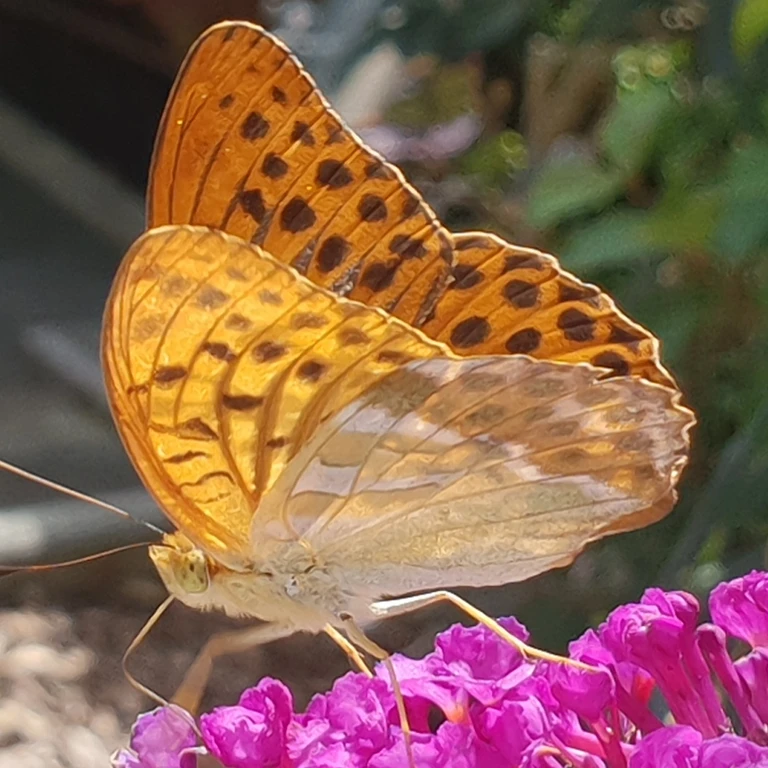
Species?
Argynnis paphia
